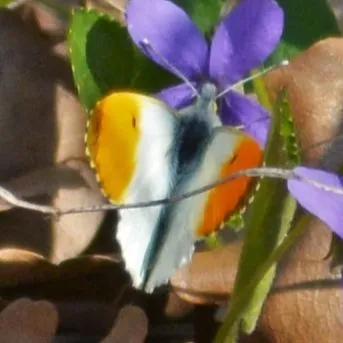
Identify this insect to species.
Anthocharis cardamines
